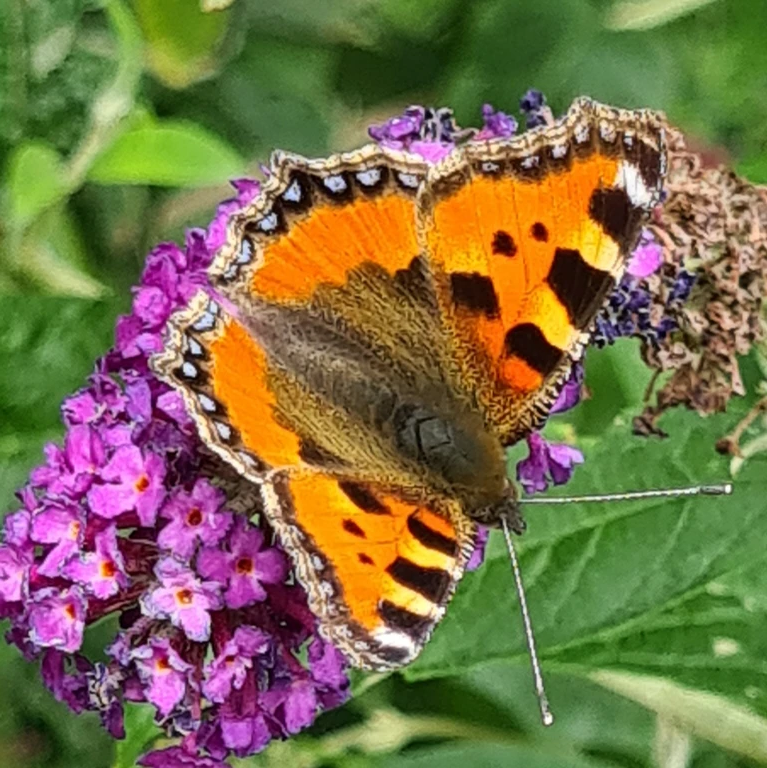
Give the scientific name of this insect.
Aglais urticae
